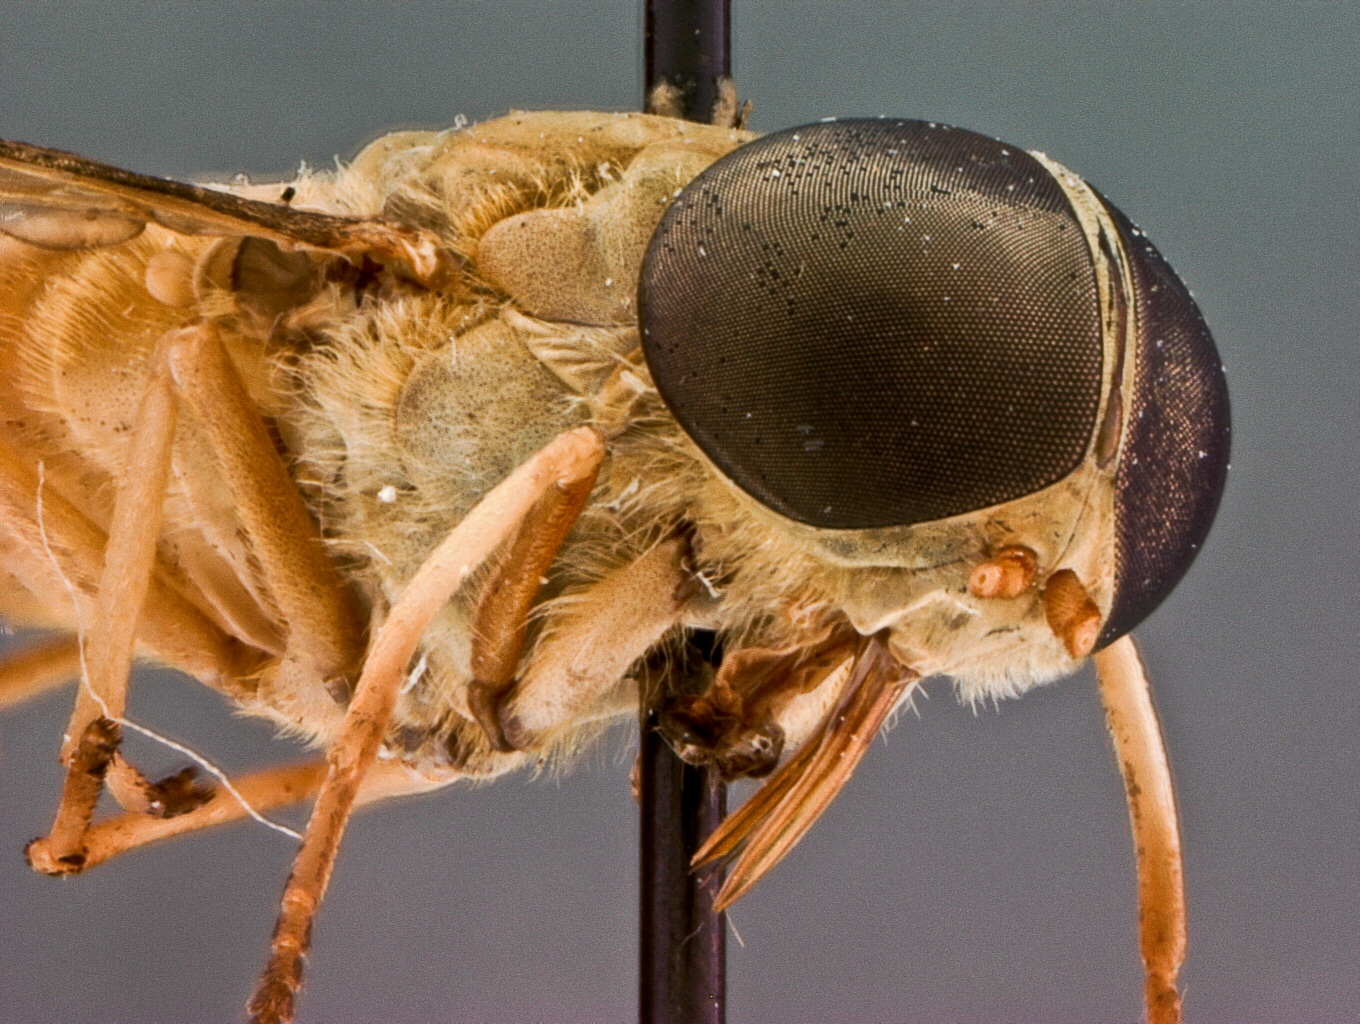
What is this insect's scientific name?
Tabanus traubi
